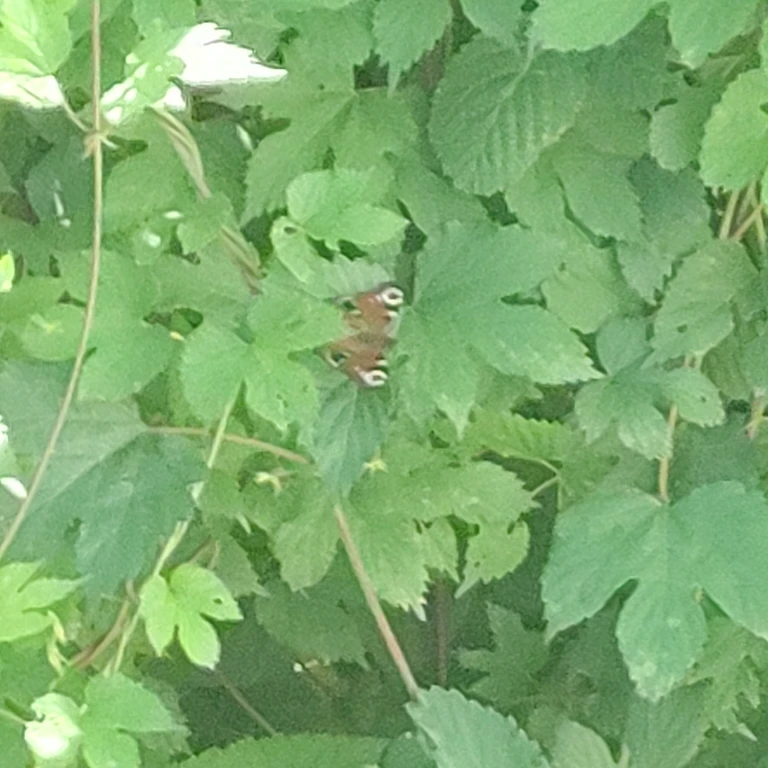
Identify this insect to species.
Aglais io
